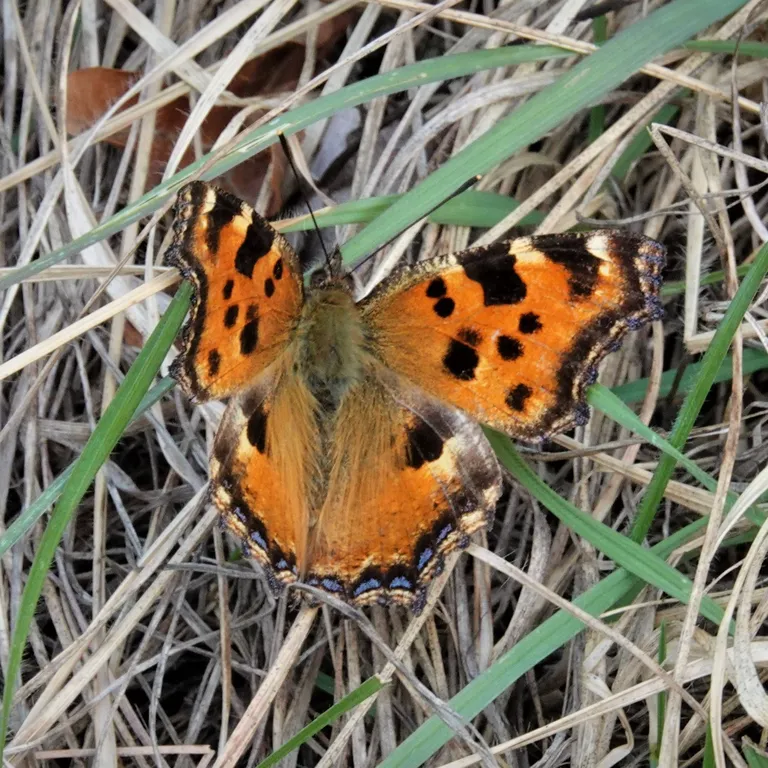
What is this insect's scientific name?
Nymphalis polychloros
